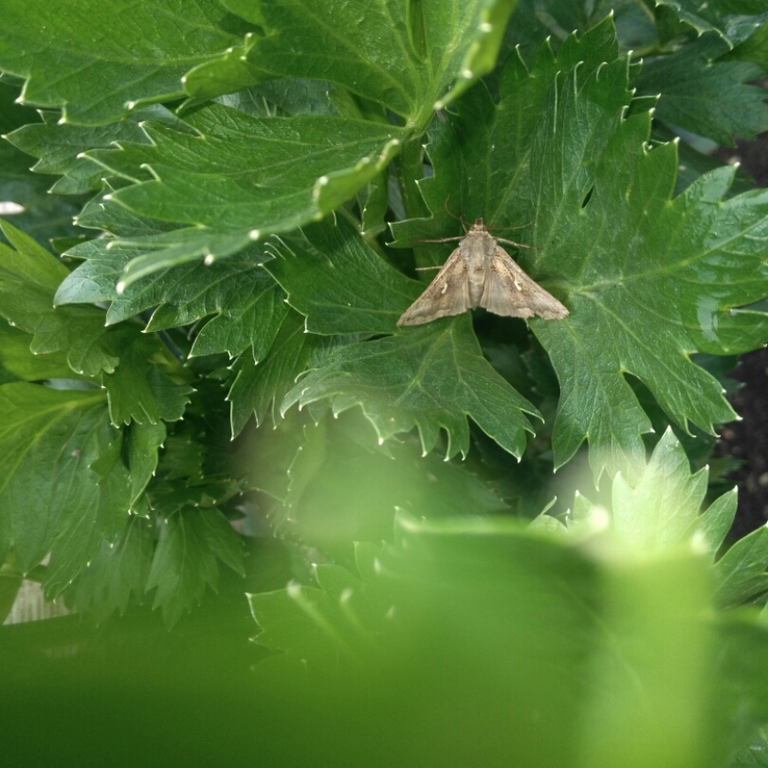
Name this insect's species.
Autographa gamma
